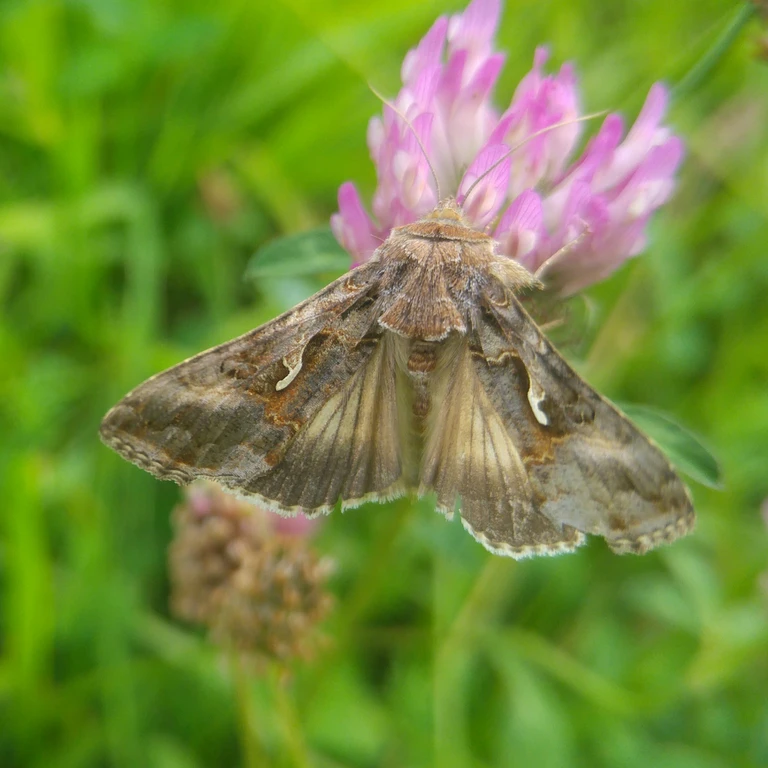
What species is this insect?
Autographa gamma
